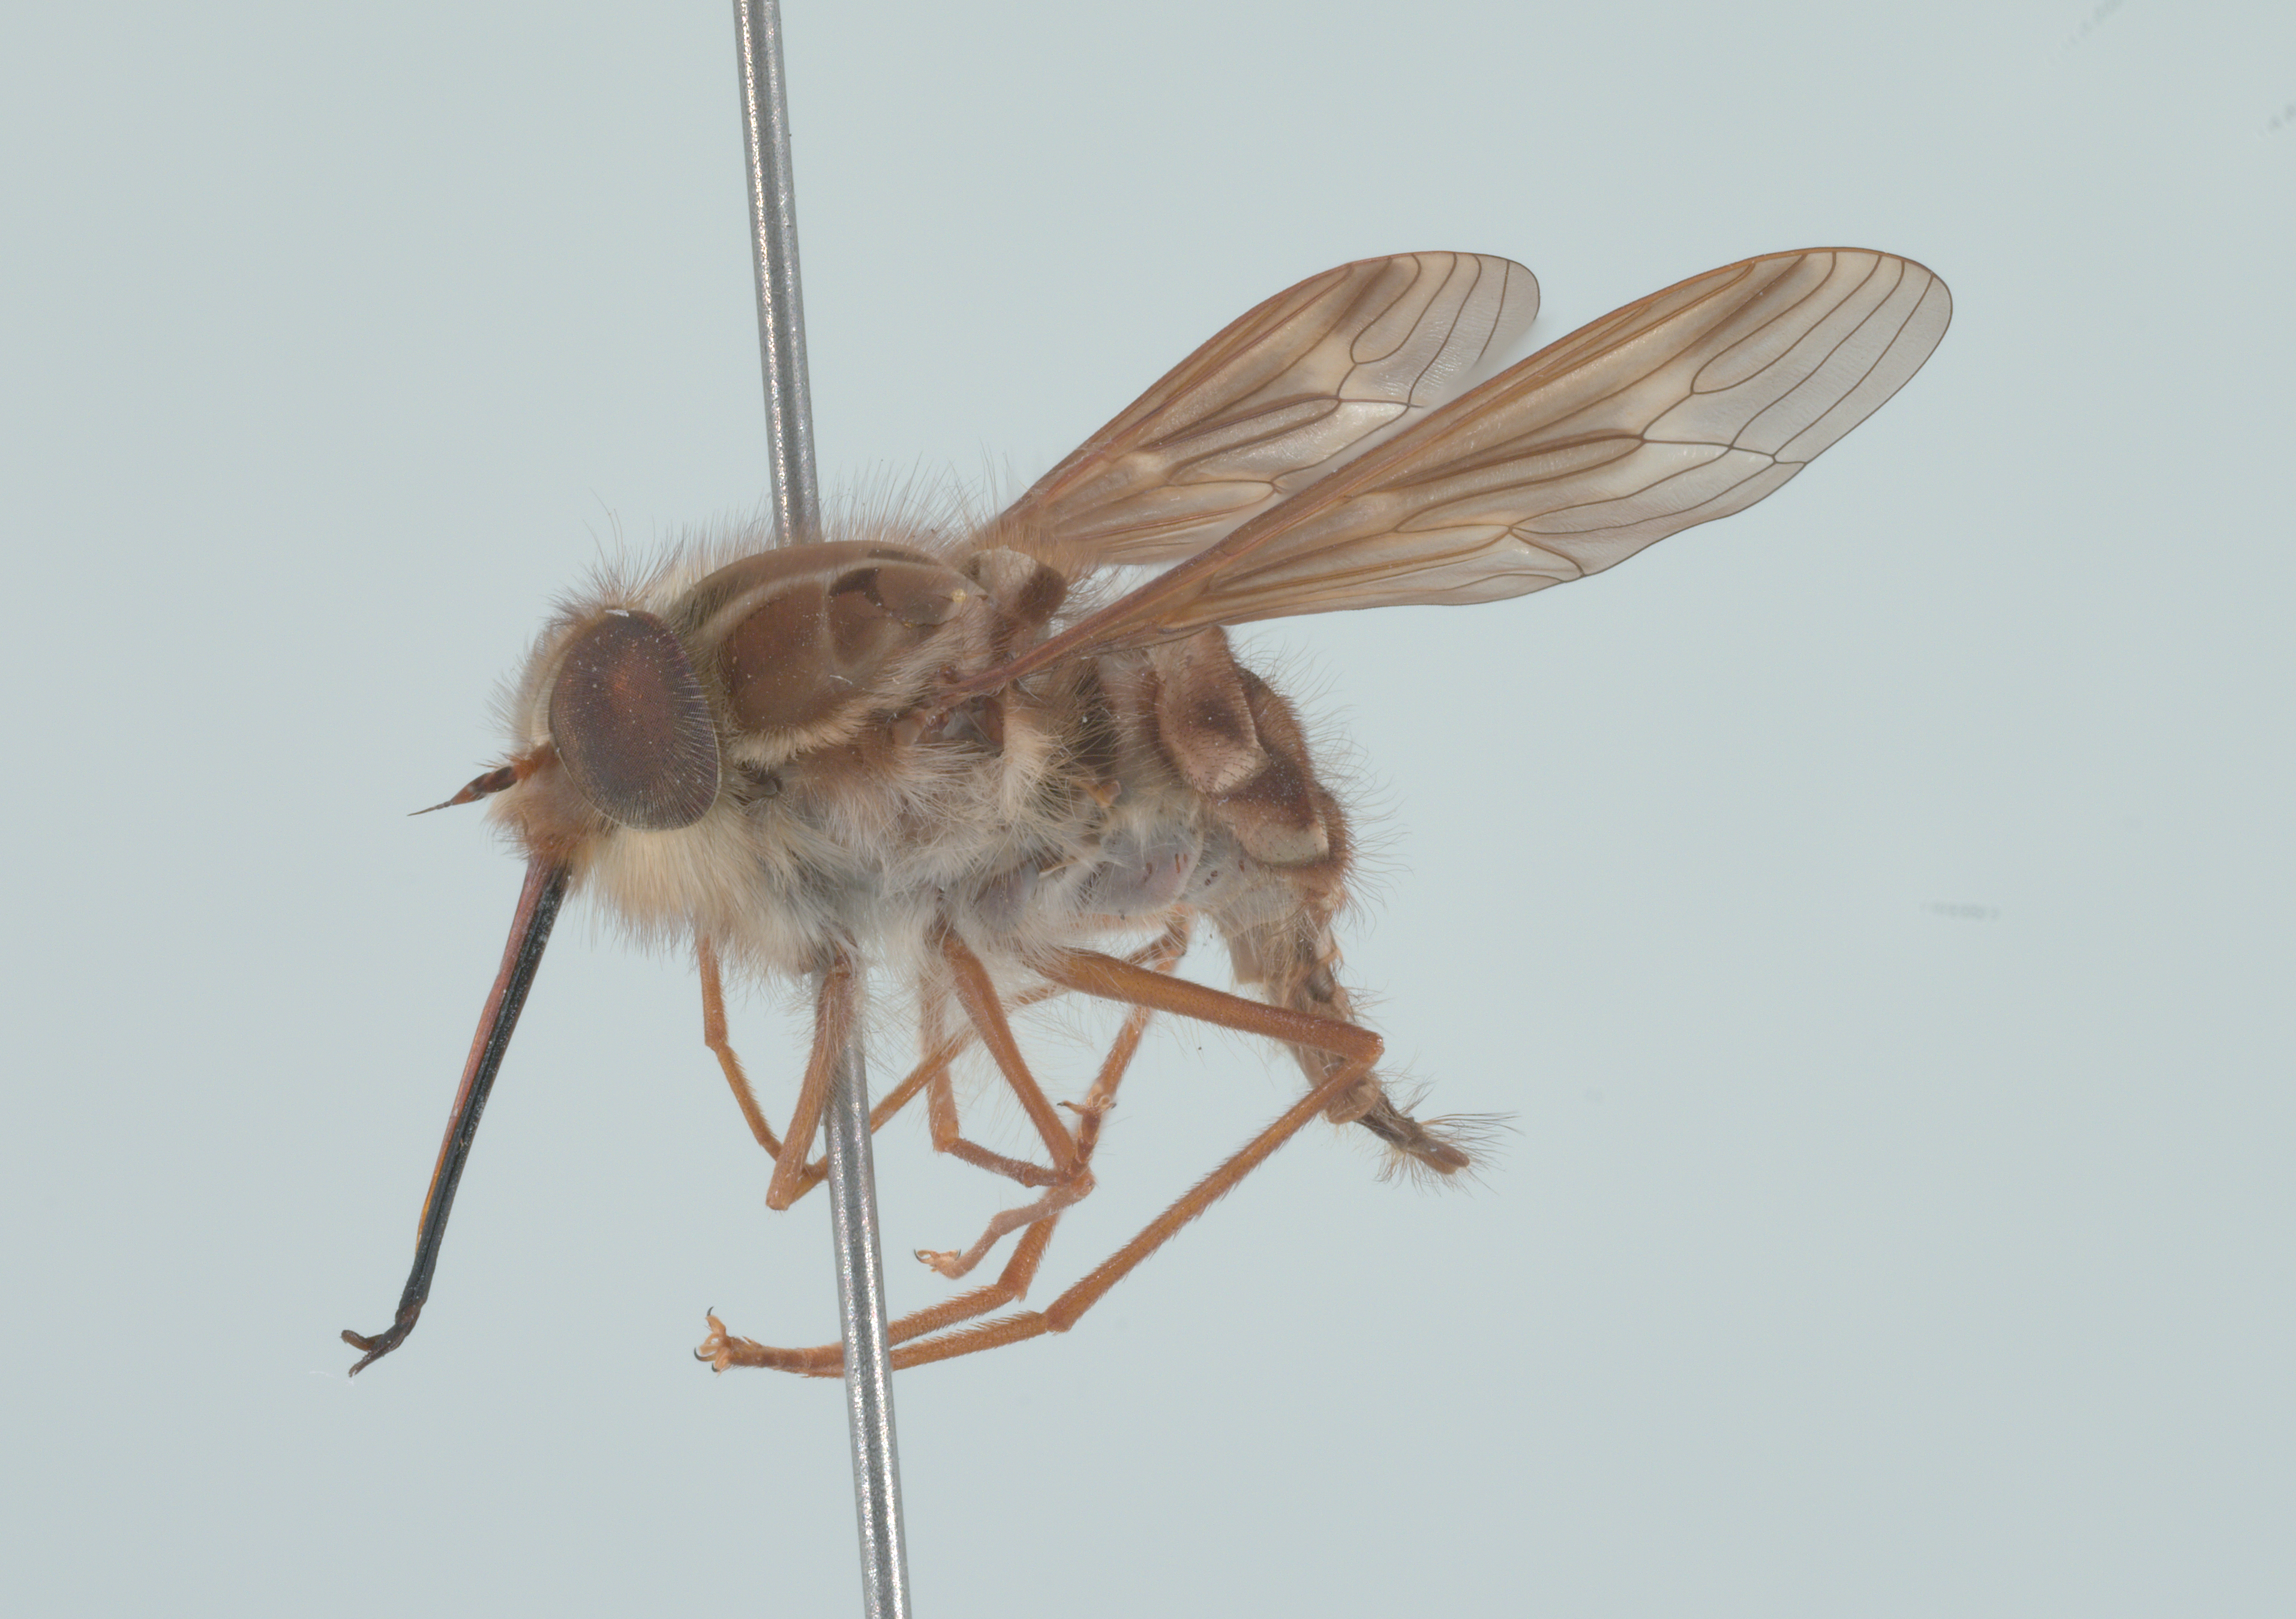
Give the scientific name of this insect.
Hirmoneura nubipennis (also Trichophthalma nubipennis)
